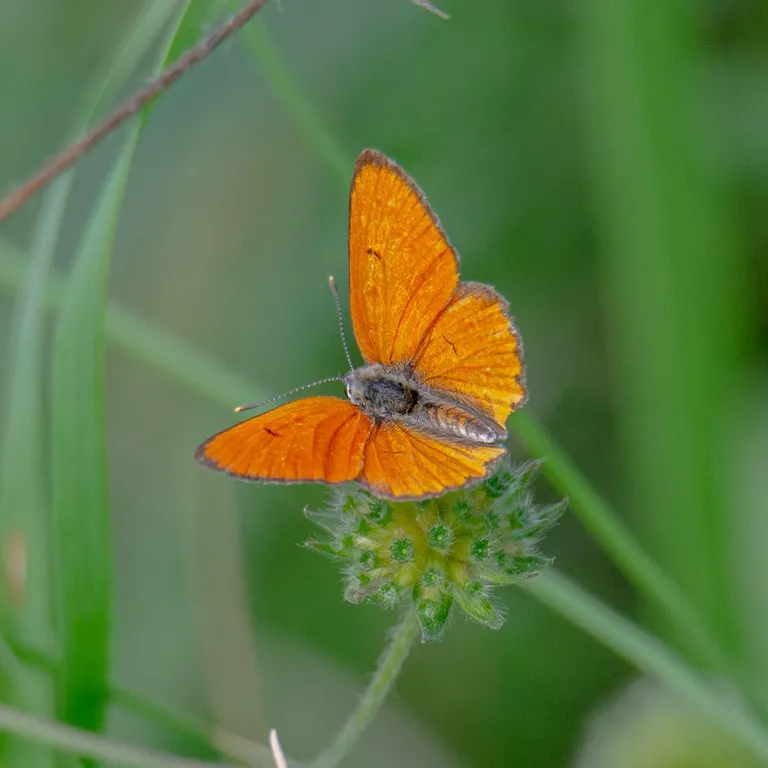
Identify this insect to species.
Lycaena dispar
